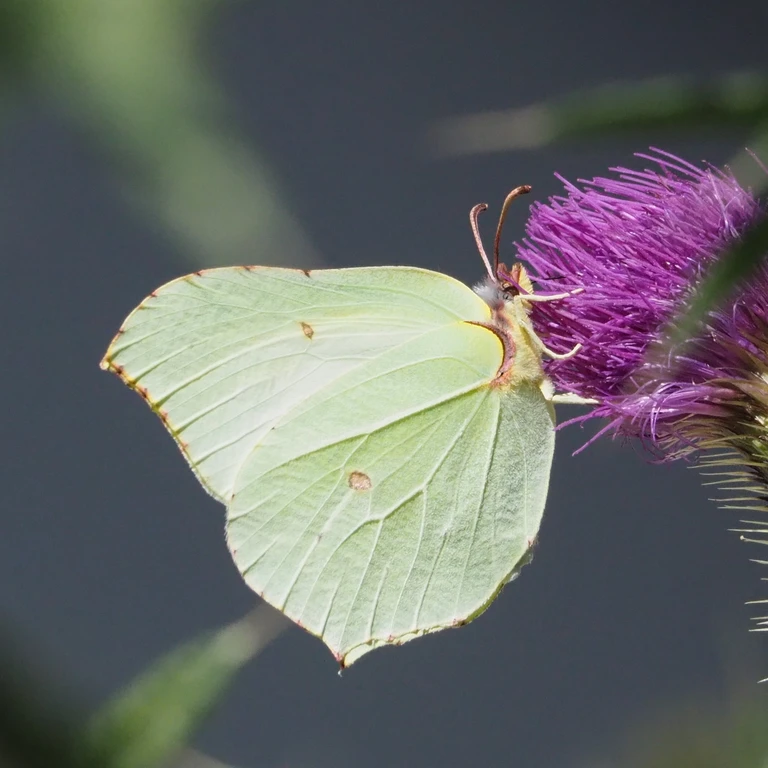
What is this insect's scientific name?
Gonepteryx rhamni
